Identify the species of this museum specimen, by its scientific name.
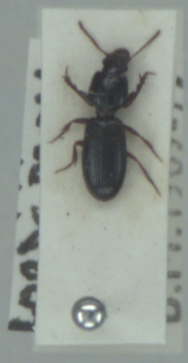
Clivina fossor
